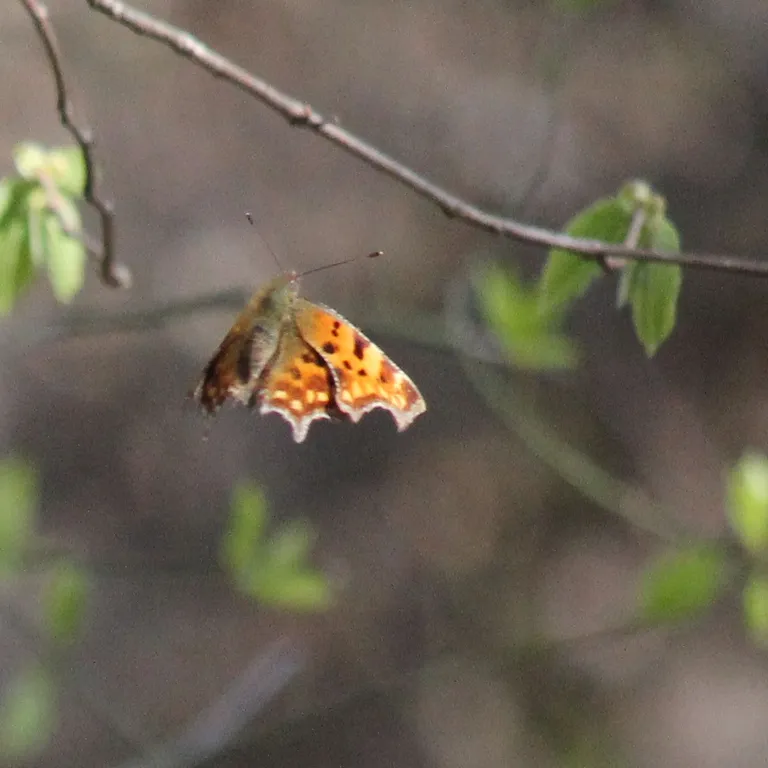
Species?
Polygonia c-album
